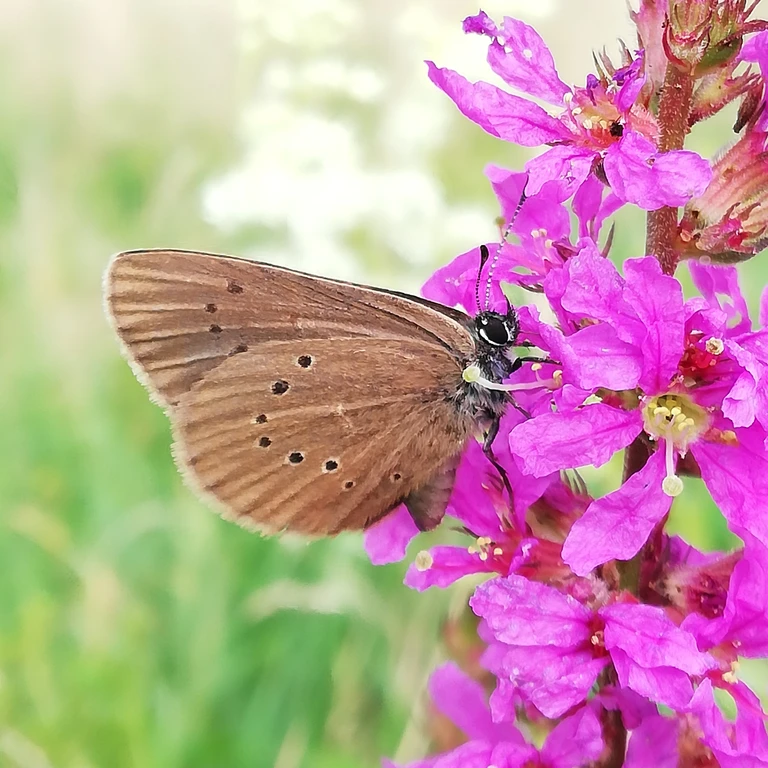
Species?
Phengaris nausithous (also Maculinea nausithous)
